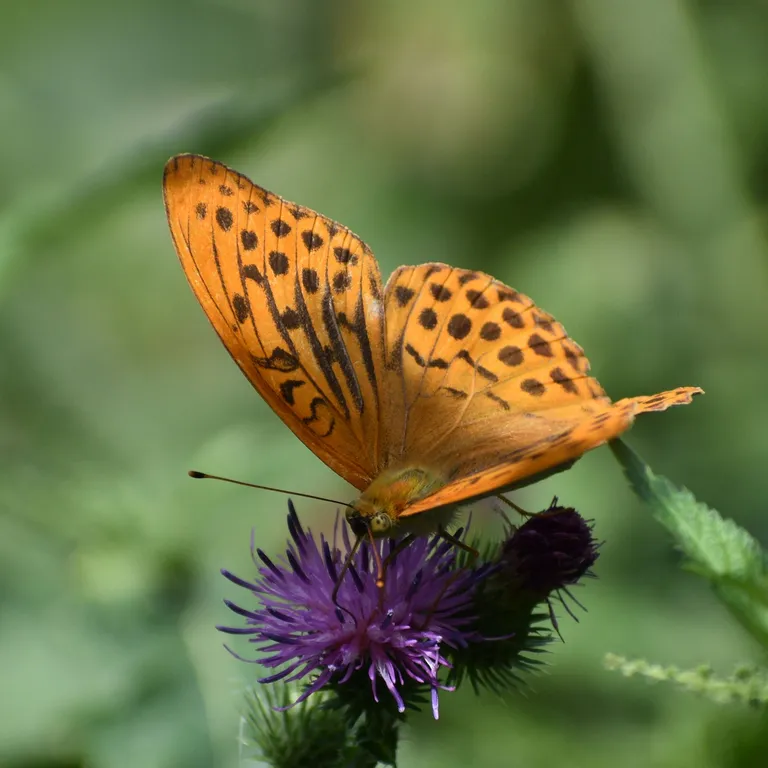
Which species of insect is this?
Argynnis paphia
